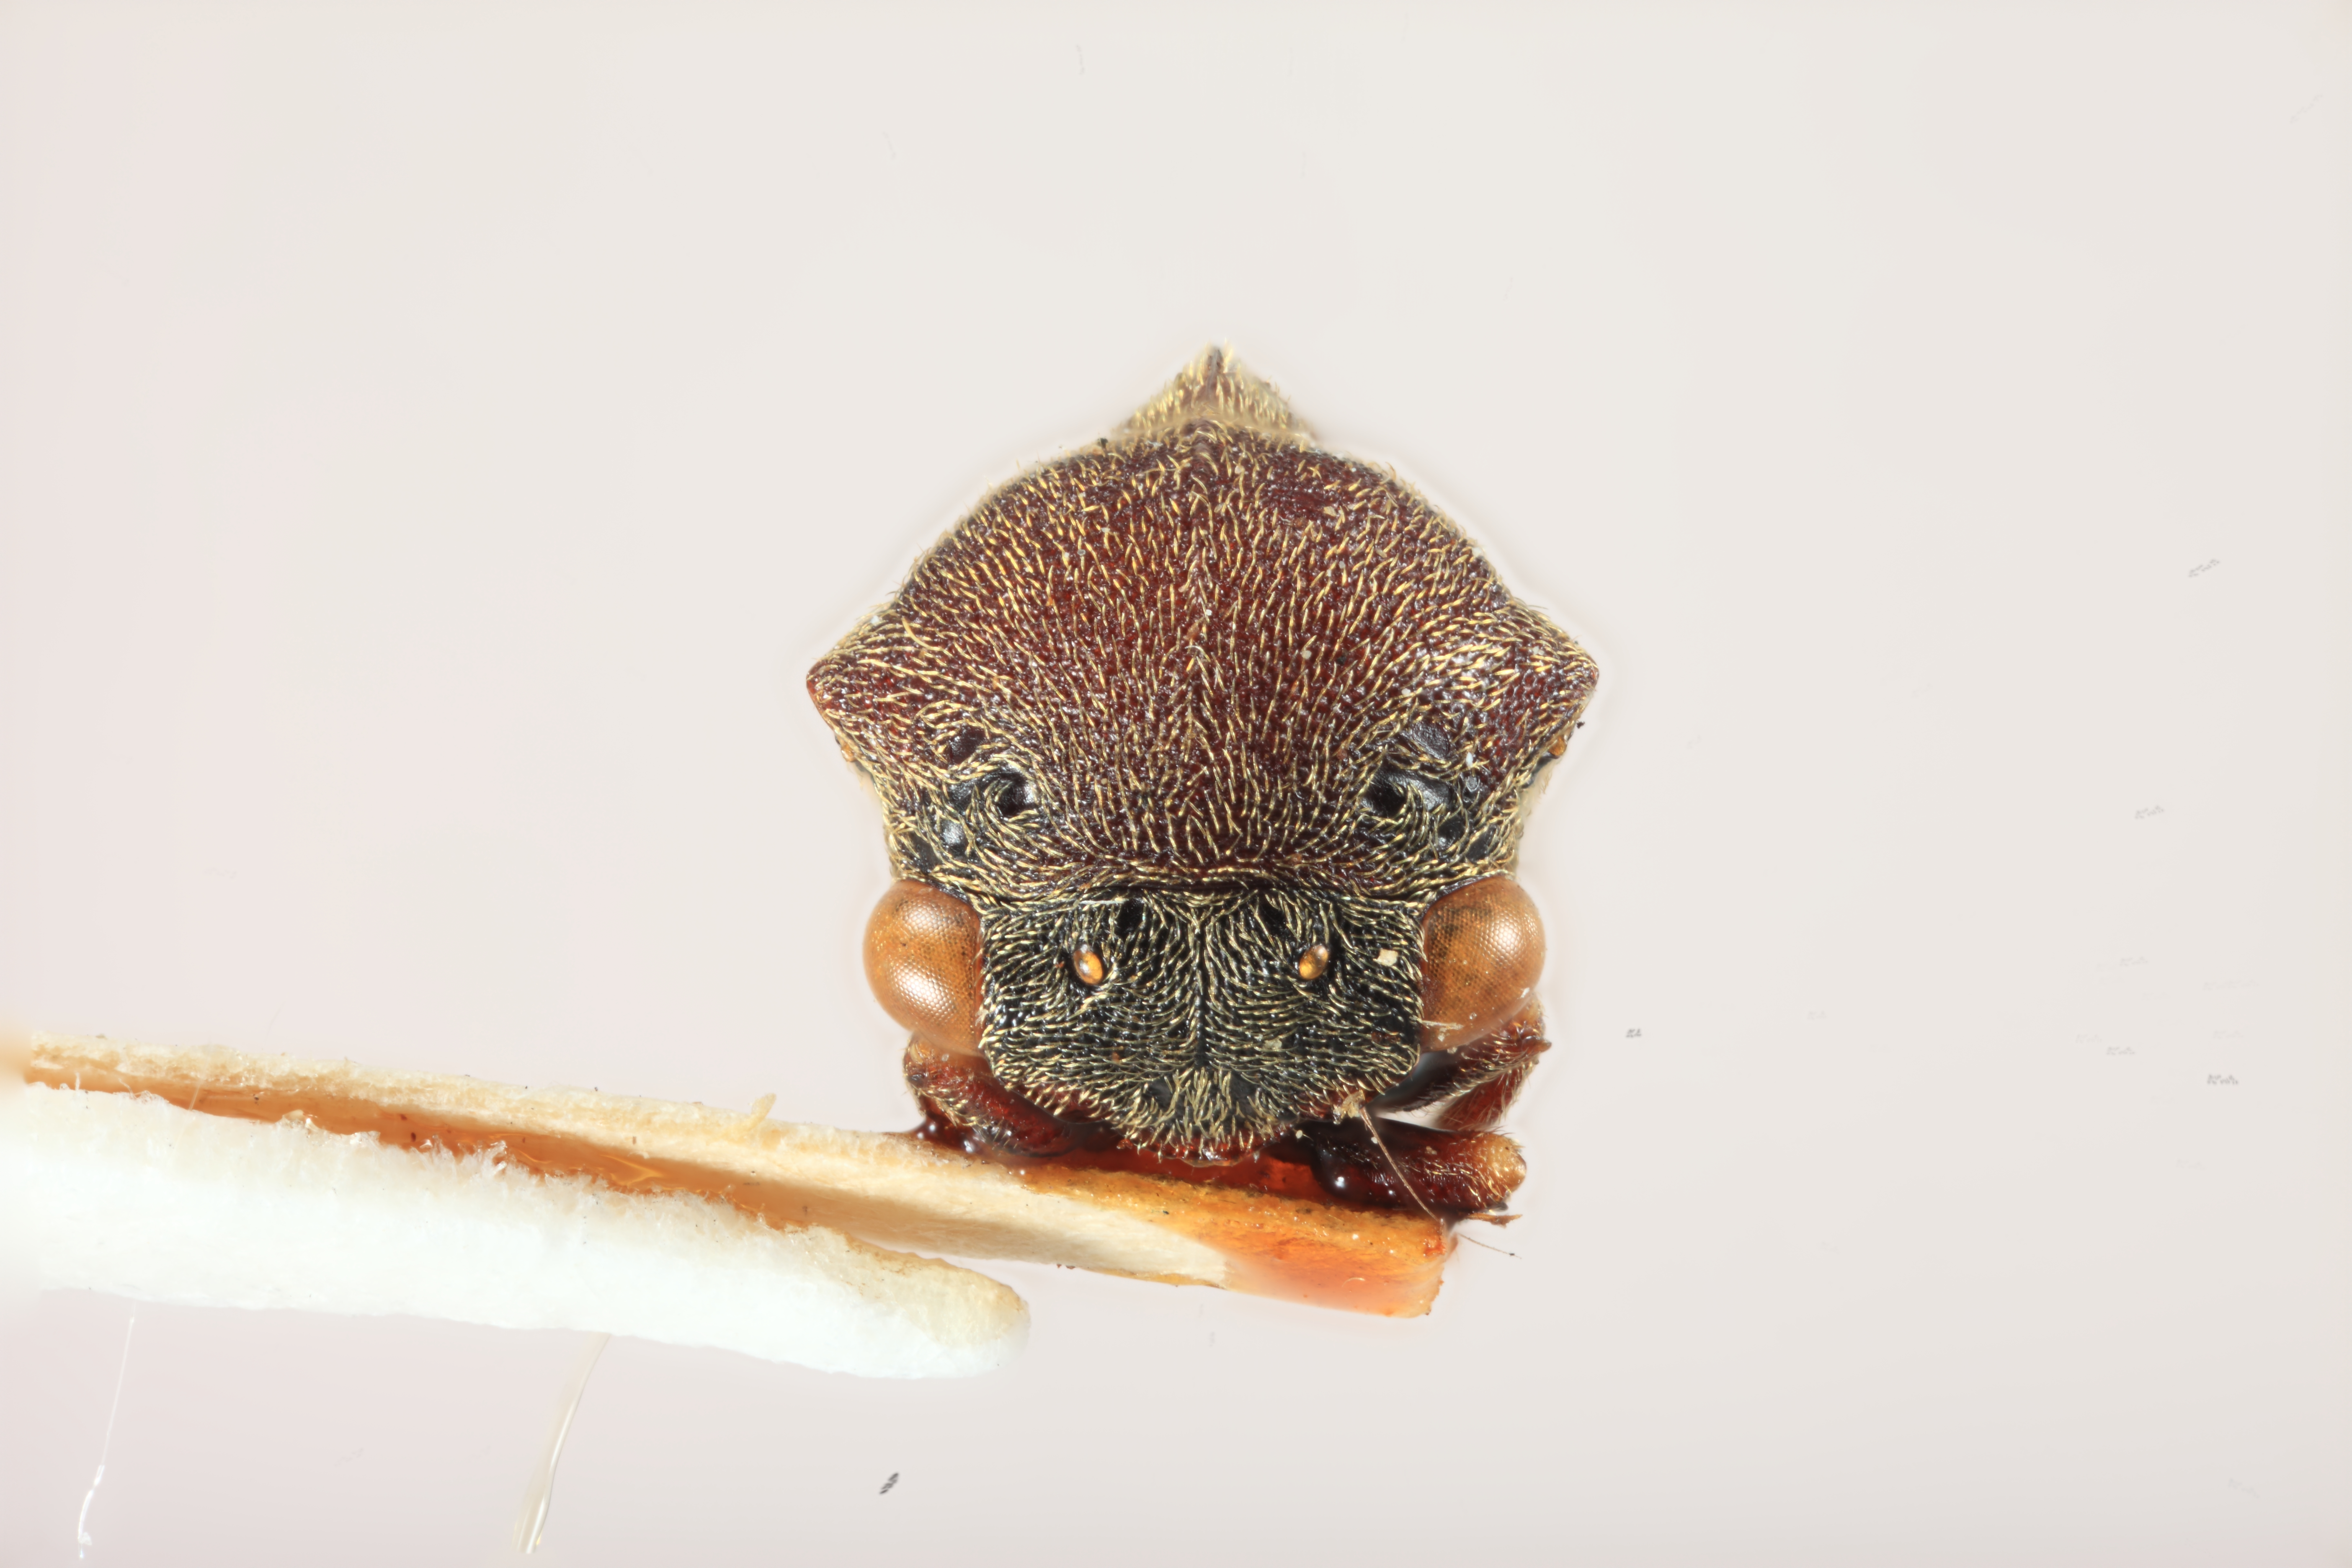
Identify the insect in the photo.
Centrotoscelus borneensis
